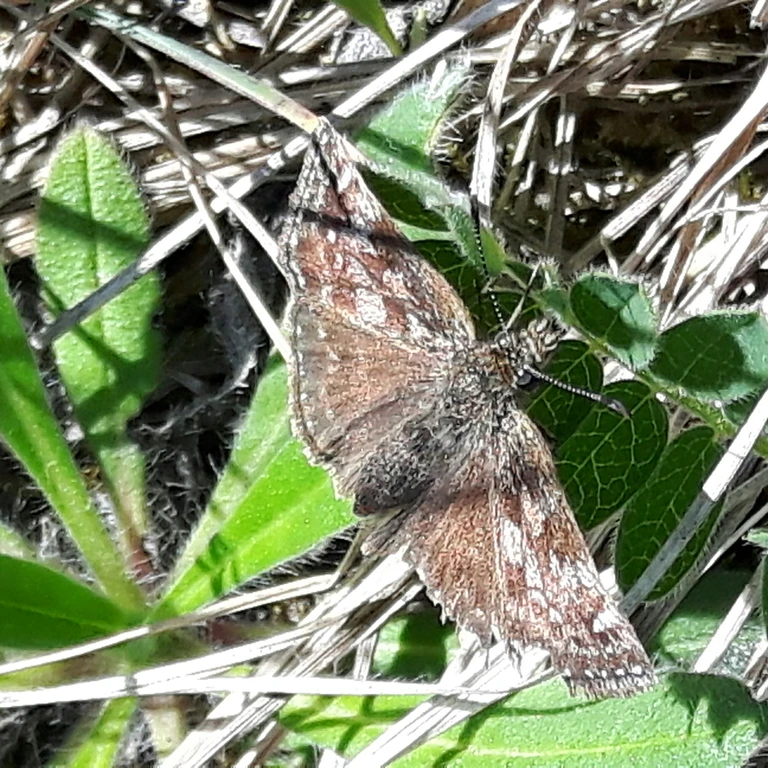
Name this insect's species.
Erynnis tages
